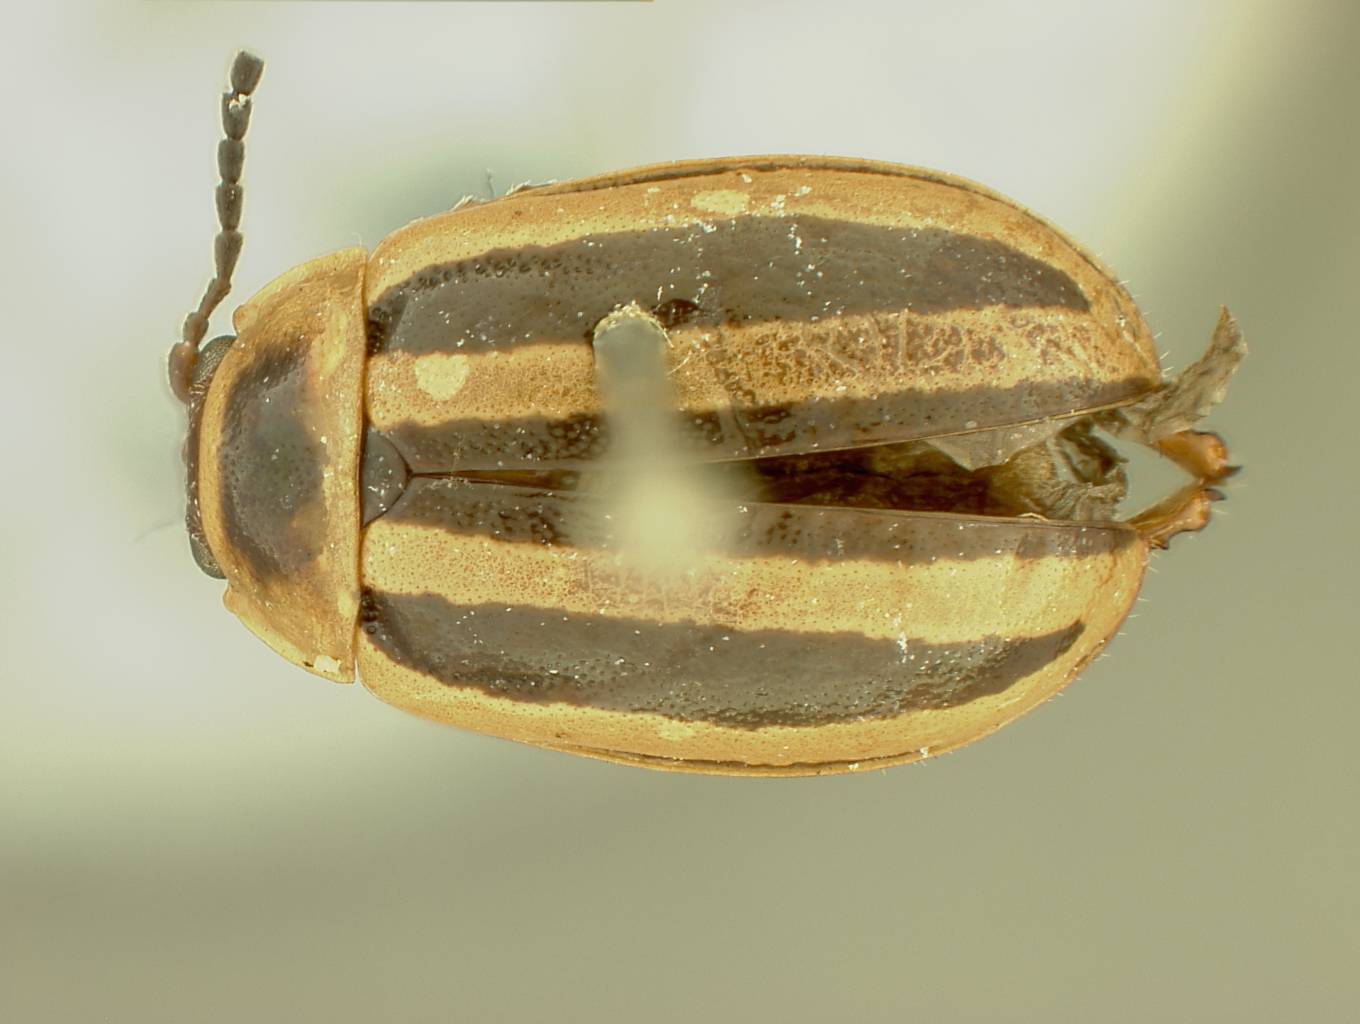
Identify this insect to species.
Oedionychus rhabdotus
